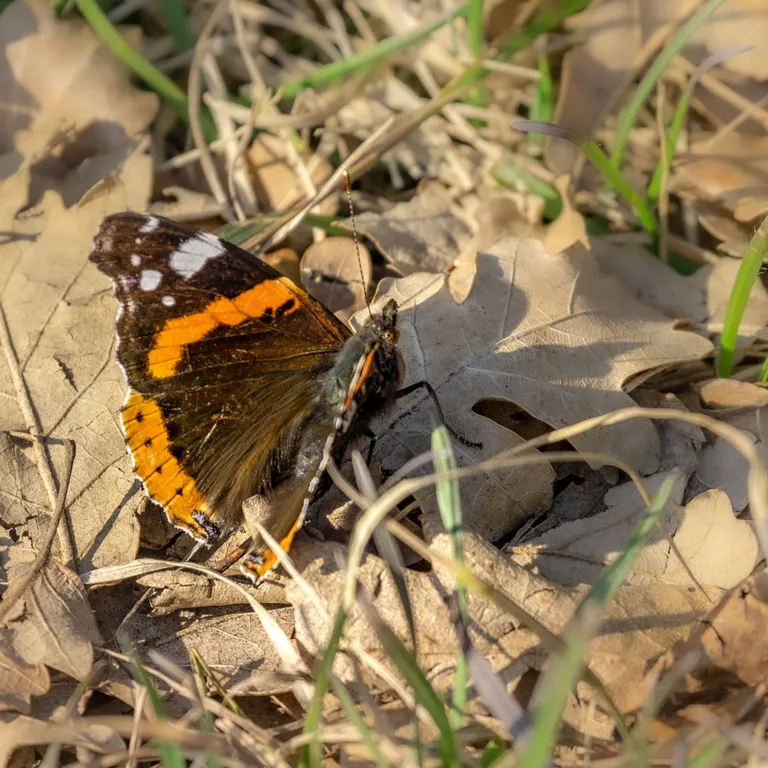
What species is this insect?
Vanessa atalanta
